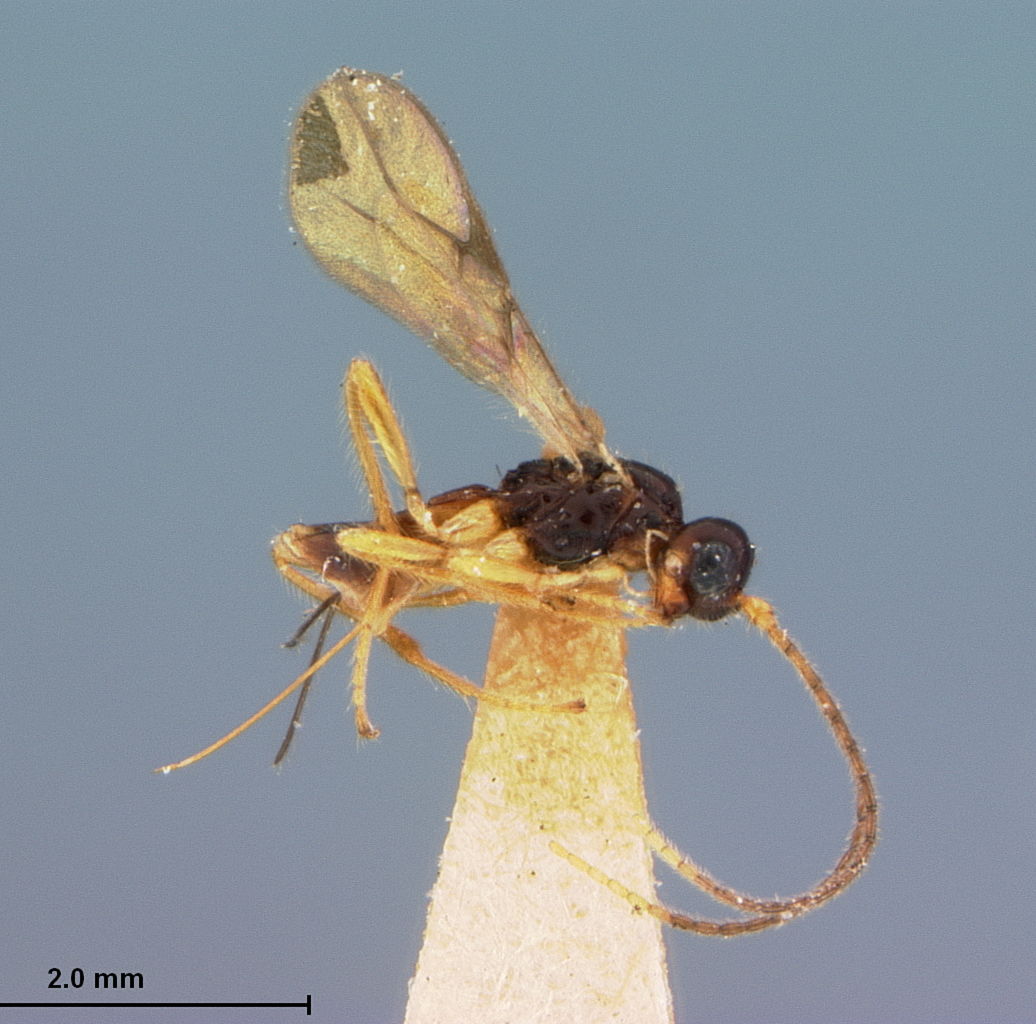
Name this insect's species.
Phaenocarpa disjuncta
